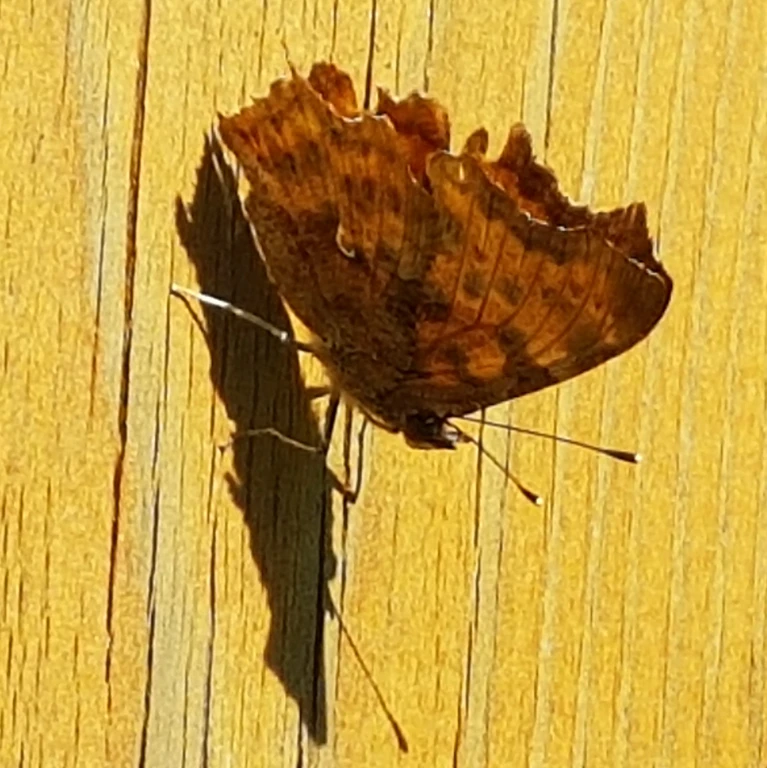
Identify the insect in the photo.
Polygonia c-album
